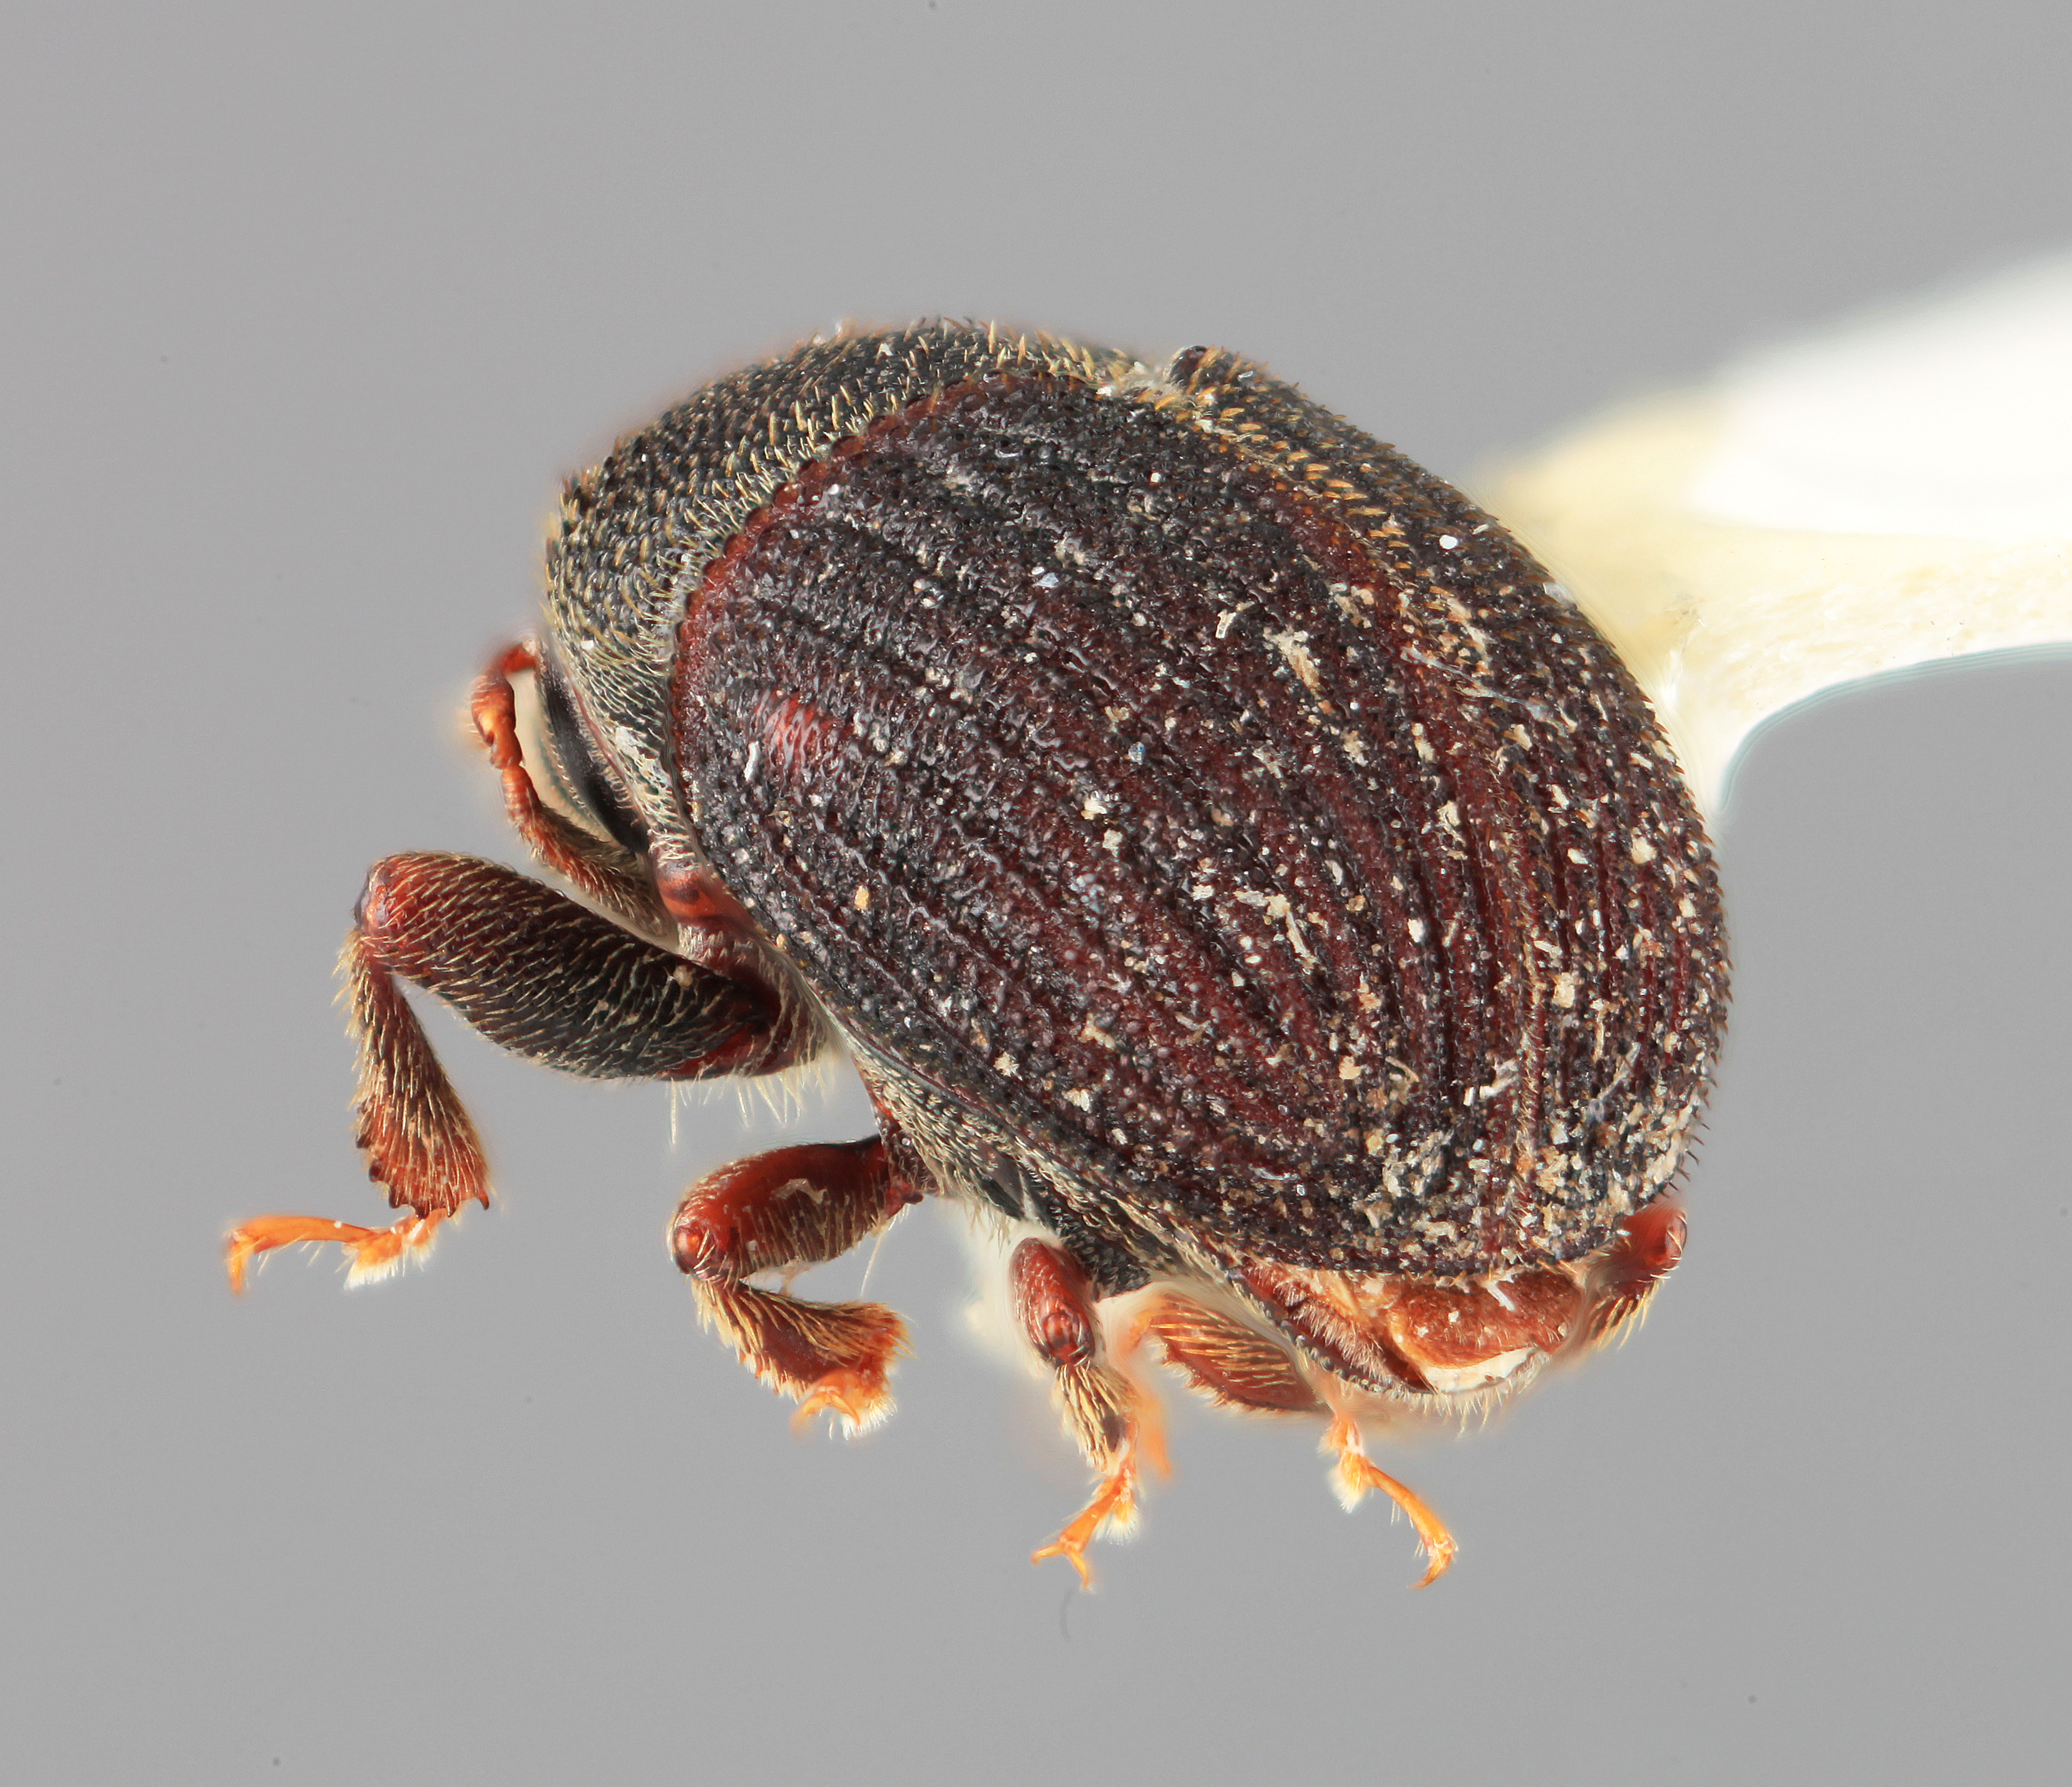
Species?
Phloeotribus furvus
